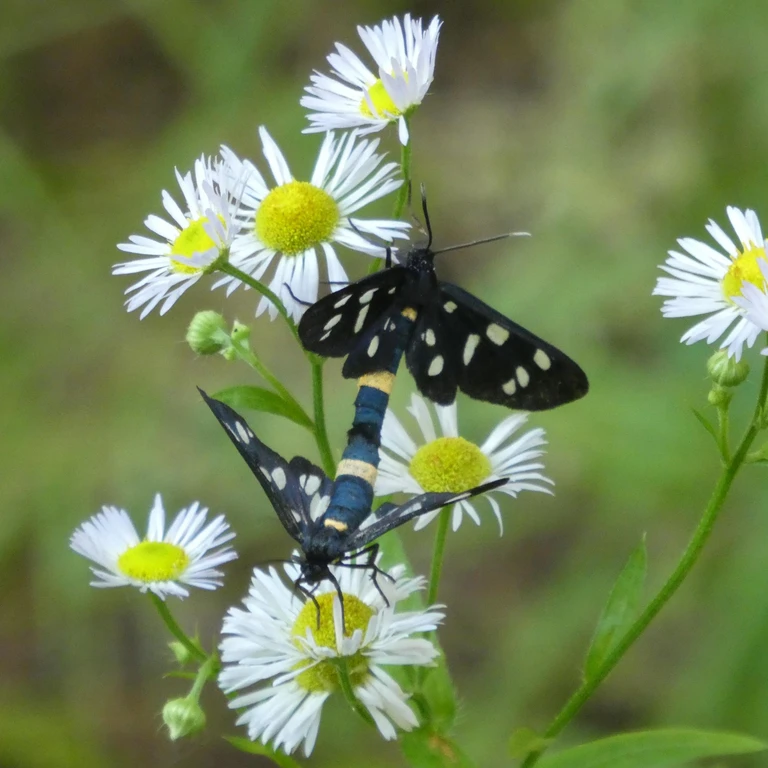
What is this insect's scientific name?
Amata phegea
